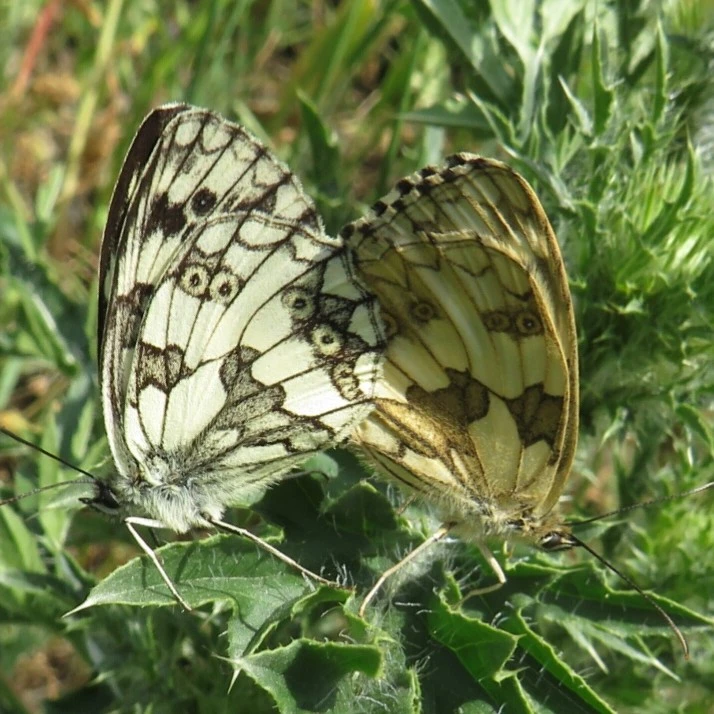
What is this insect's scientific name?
Melanargia galathea
